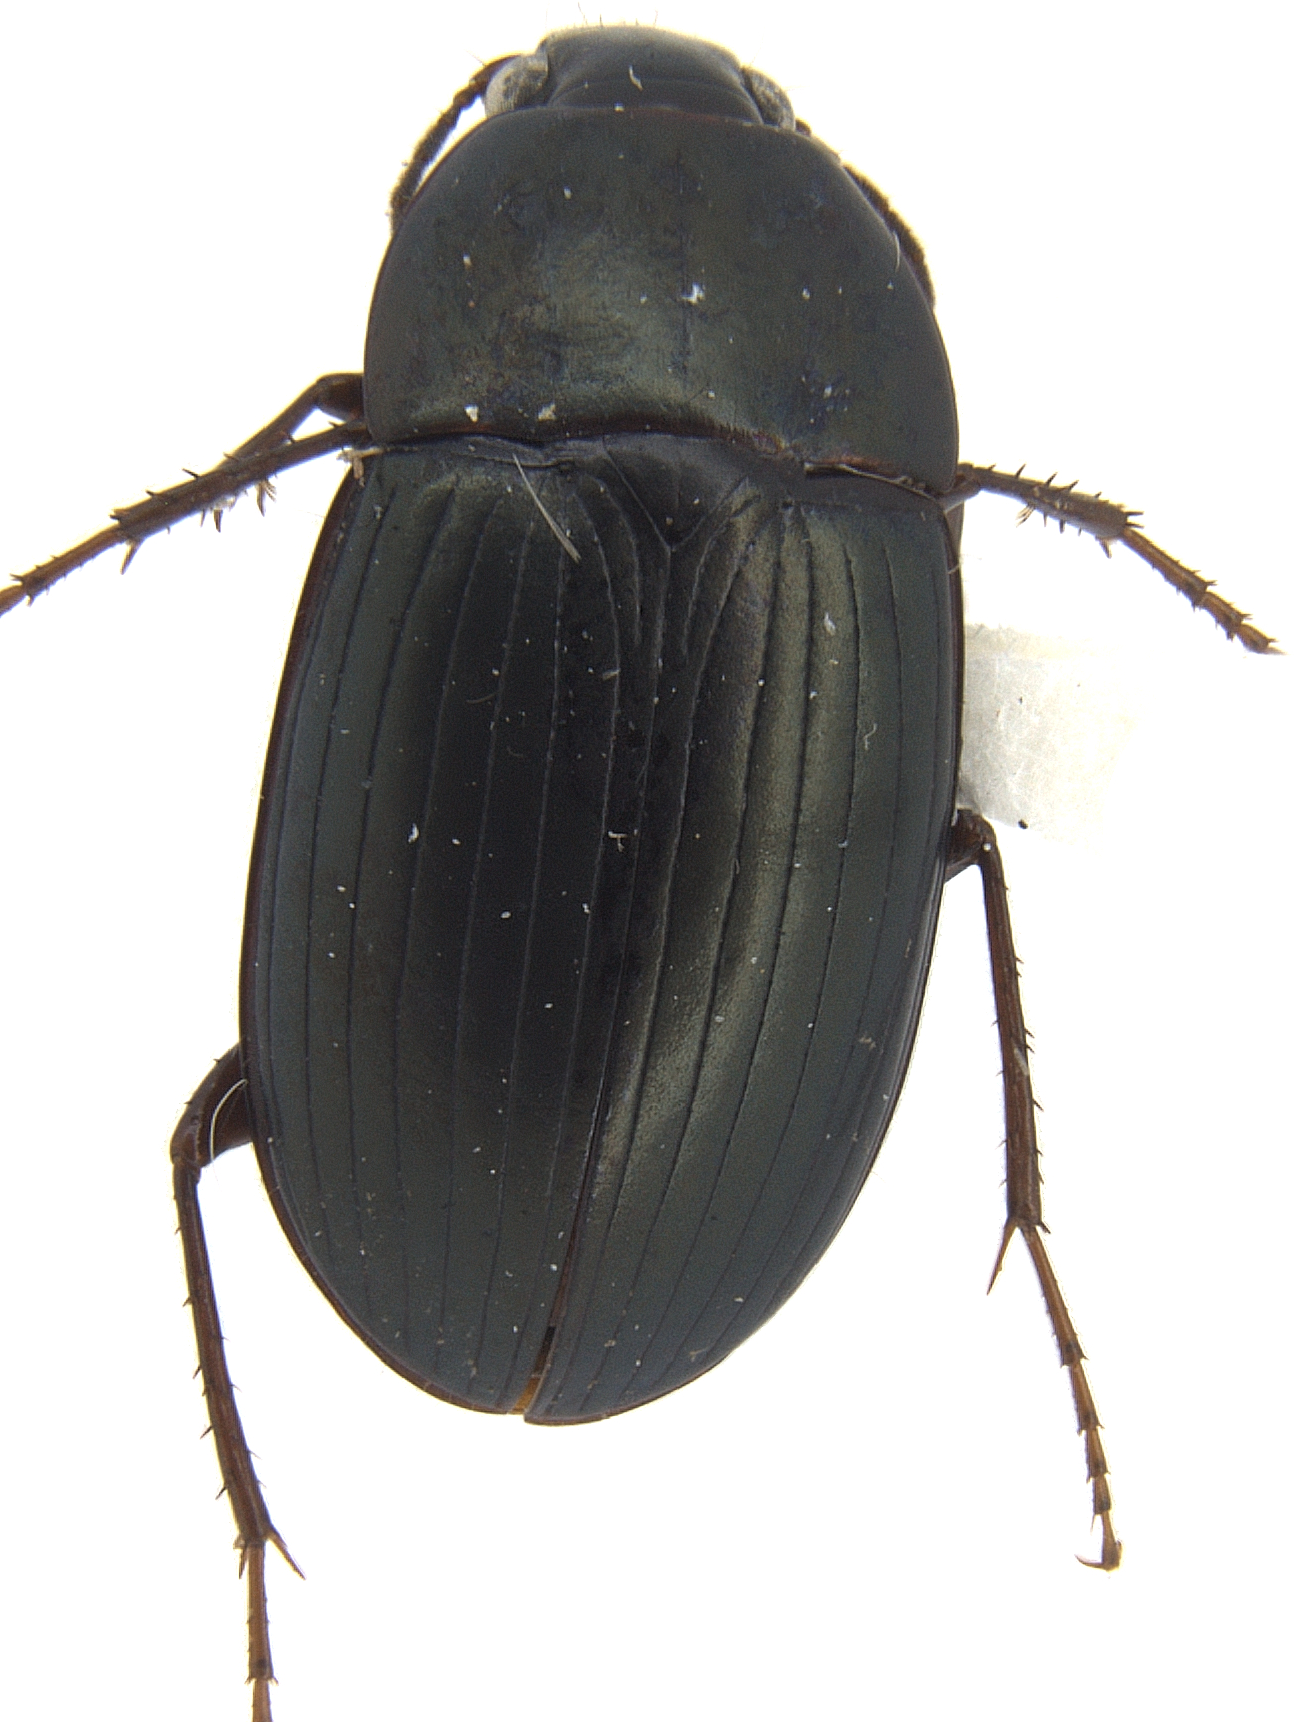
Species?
Brachyodes subolivaceus
